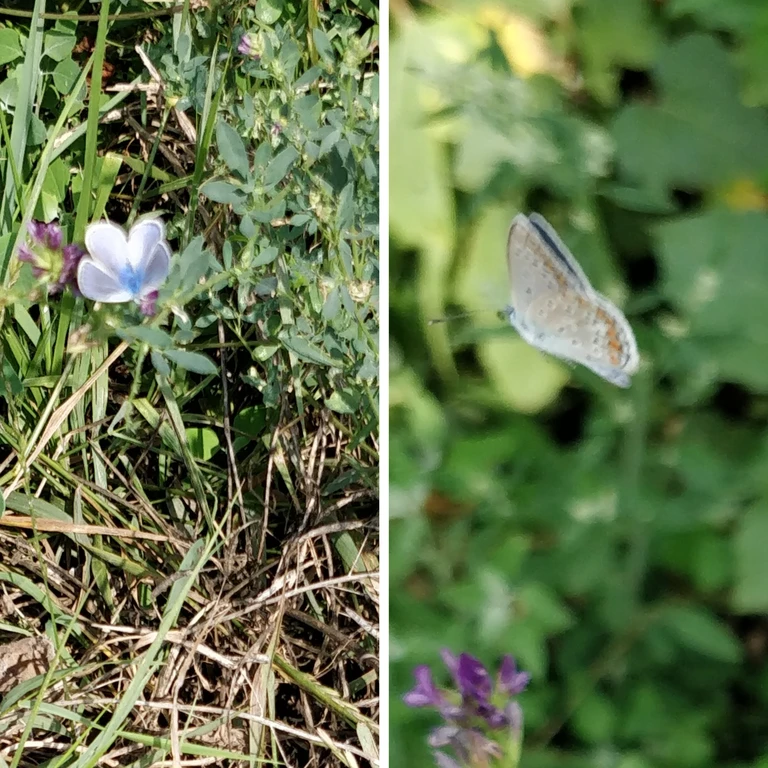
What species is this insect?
Polyommatus icarus
